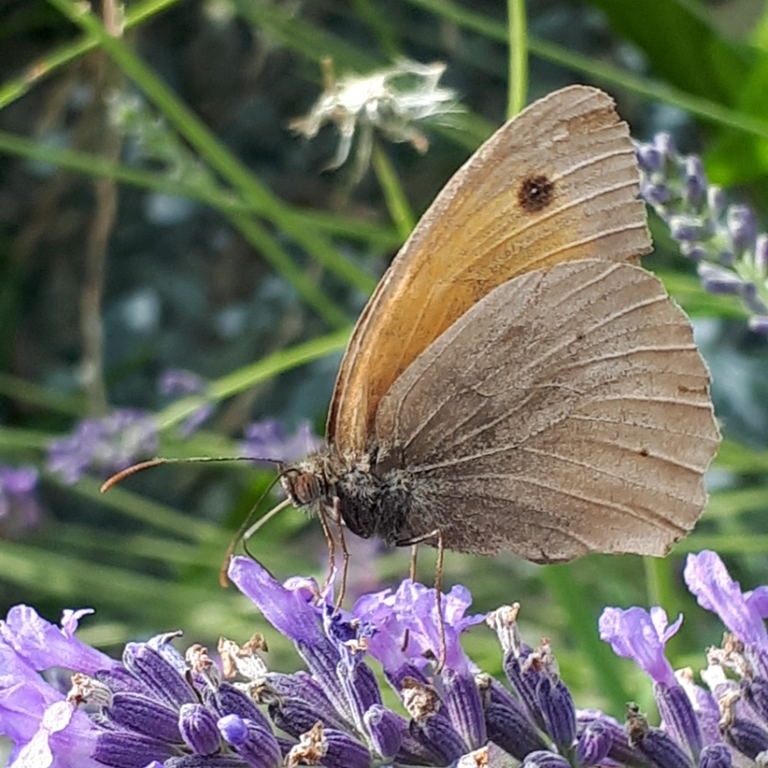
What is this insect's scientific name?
Maniola jurtina
